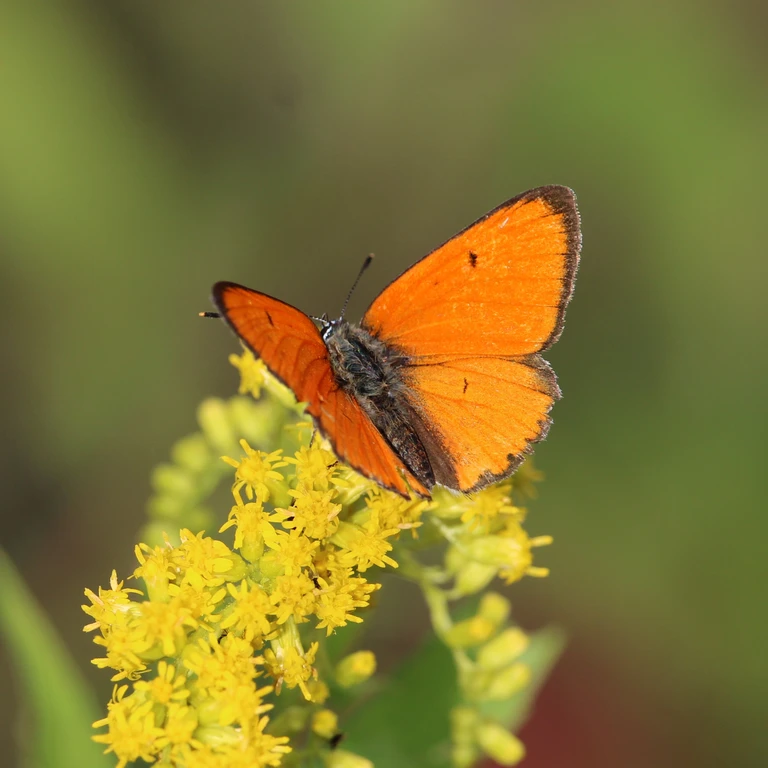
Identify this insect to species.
Lycaena dispar
